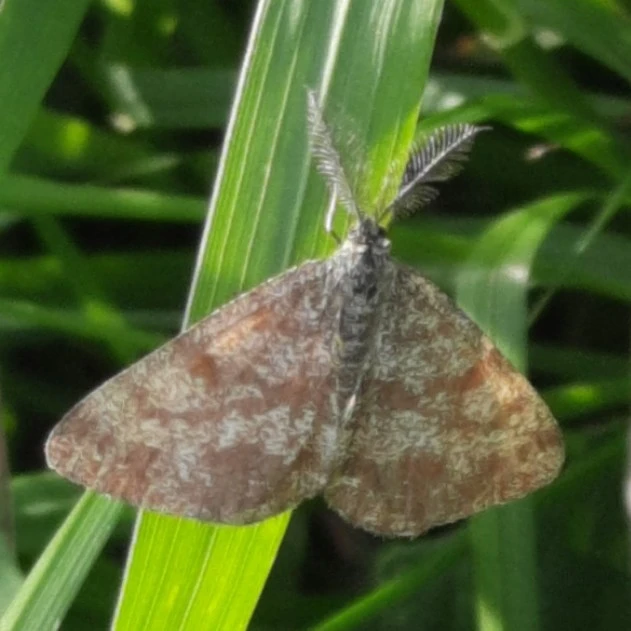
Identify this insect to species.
Ematurga atomaria
